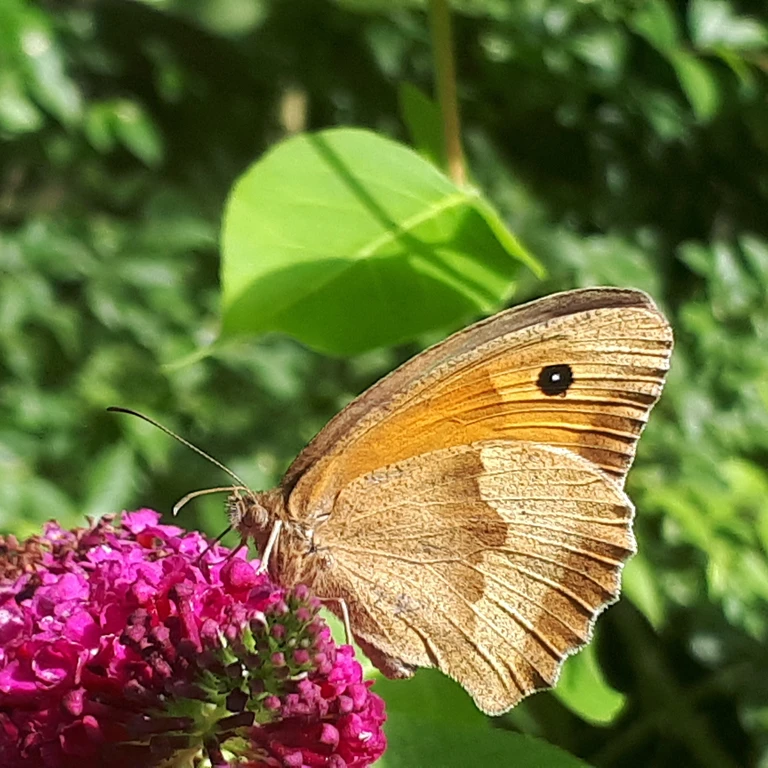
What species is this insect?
Maniola jurtina
